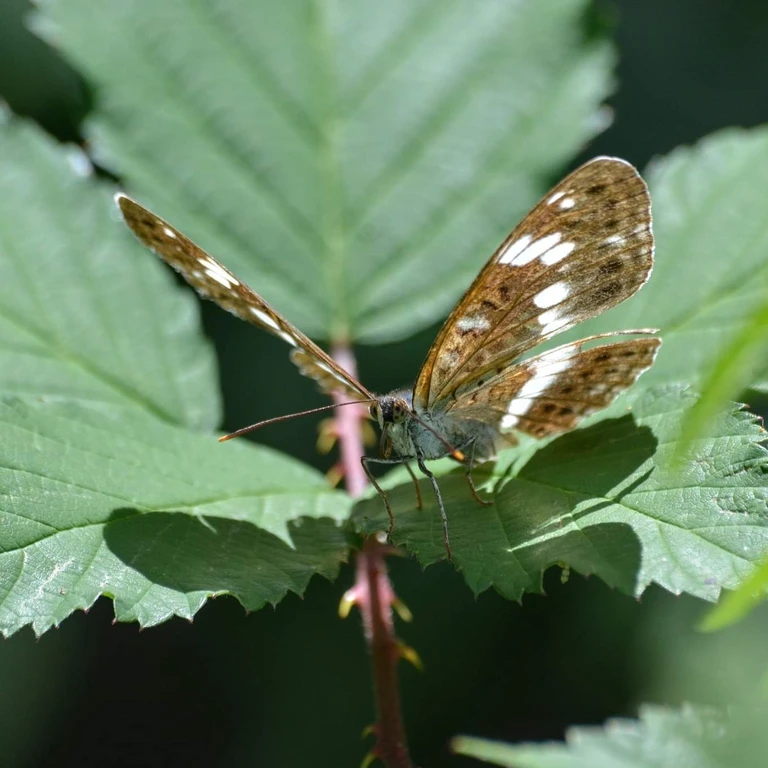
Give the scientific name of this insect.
Limenitis camilla (also Ladoga camilla)
